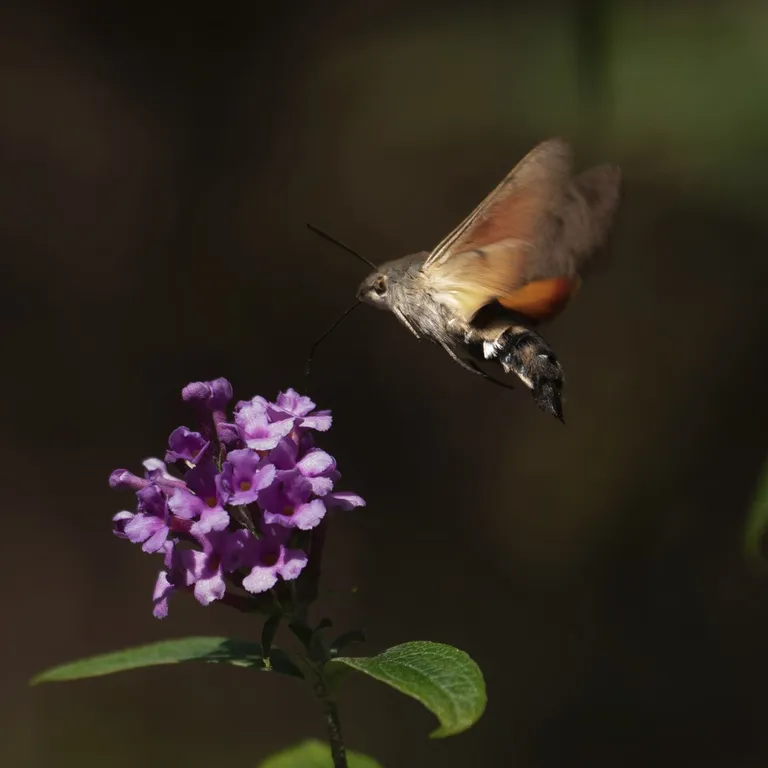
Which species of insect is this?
Macroglossum stellatarum
